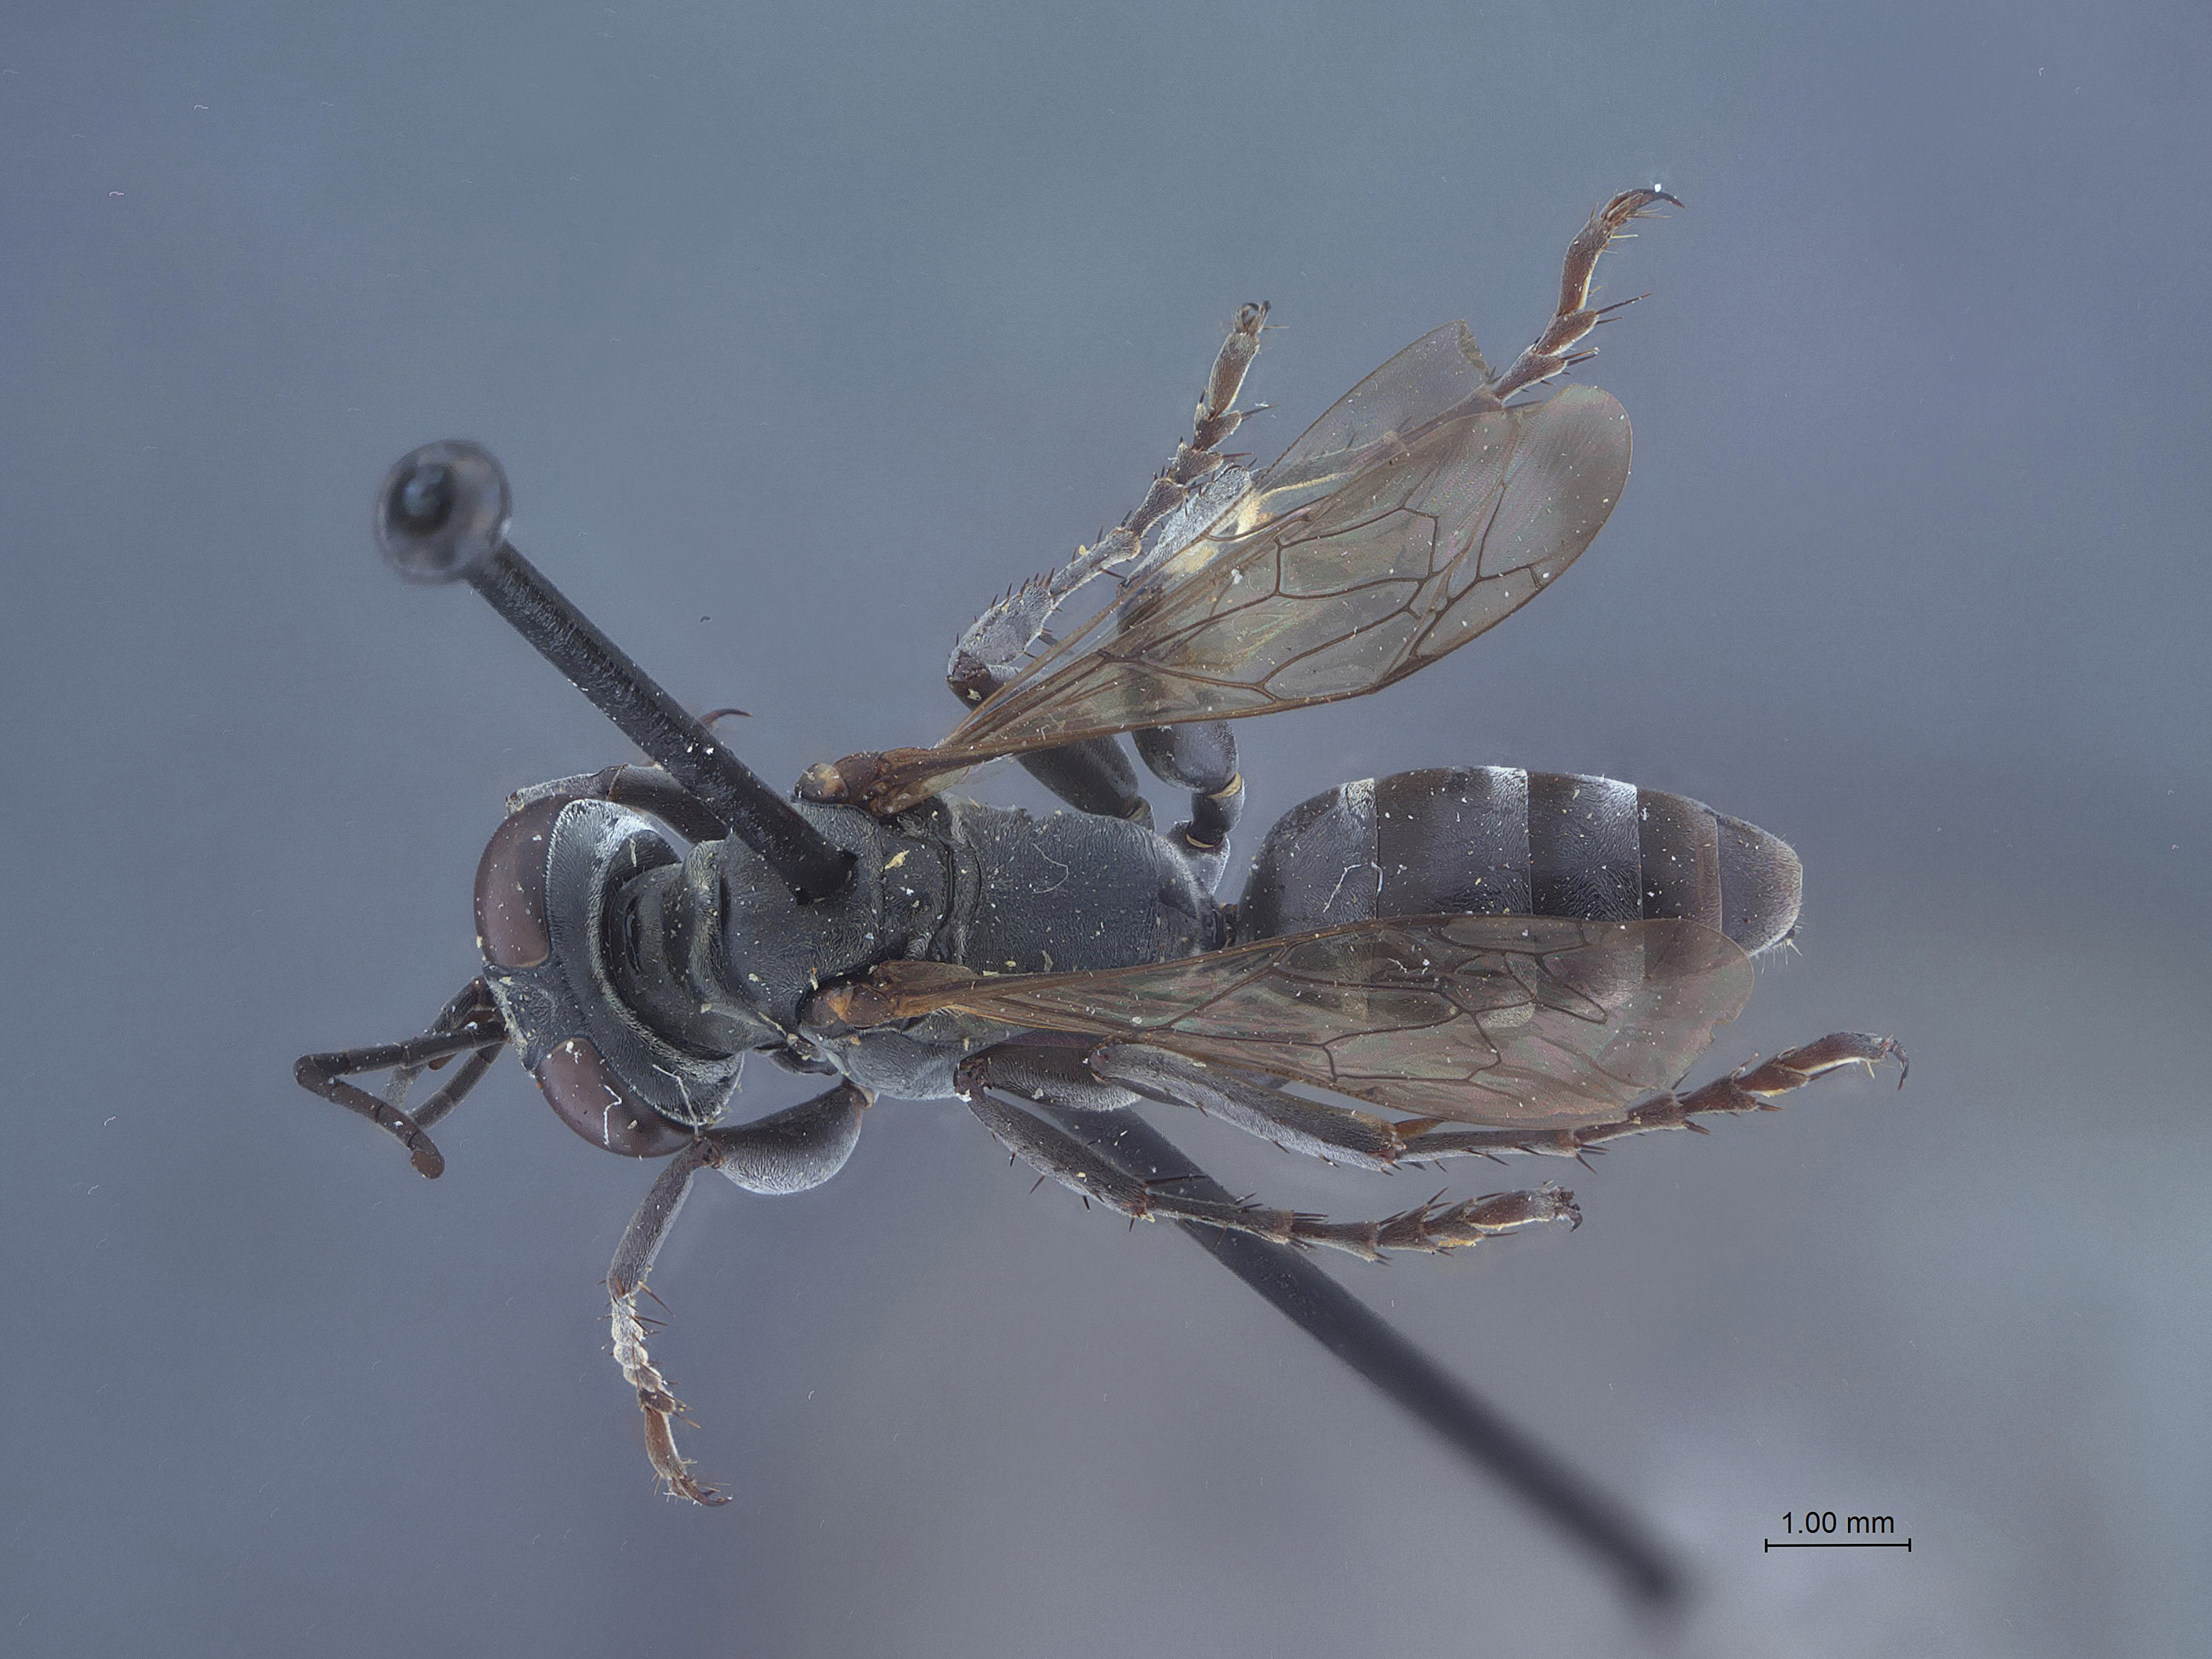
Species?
Cratolarra pitamawa
